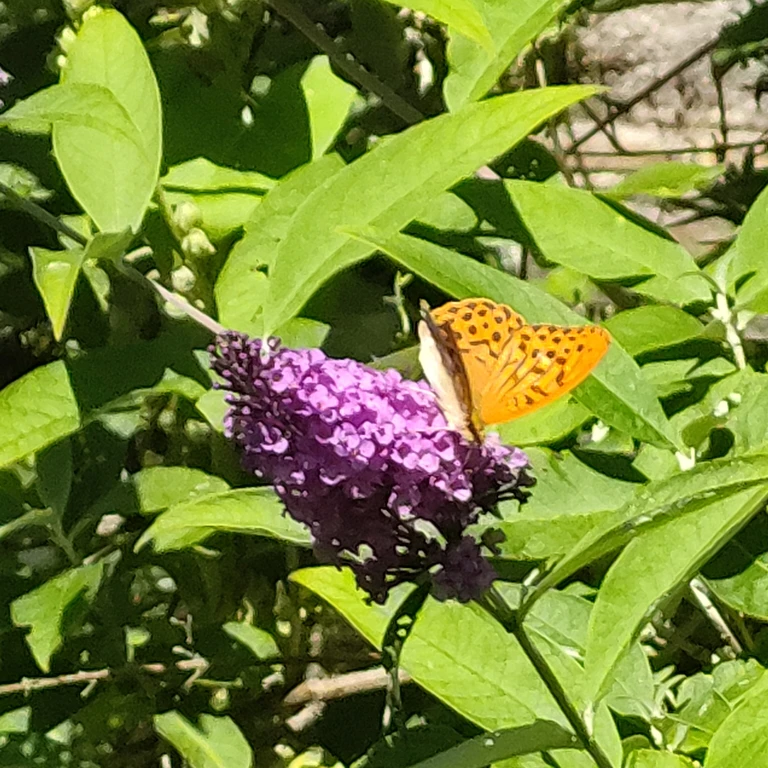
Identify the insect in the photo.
Argynnis paphia
